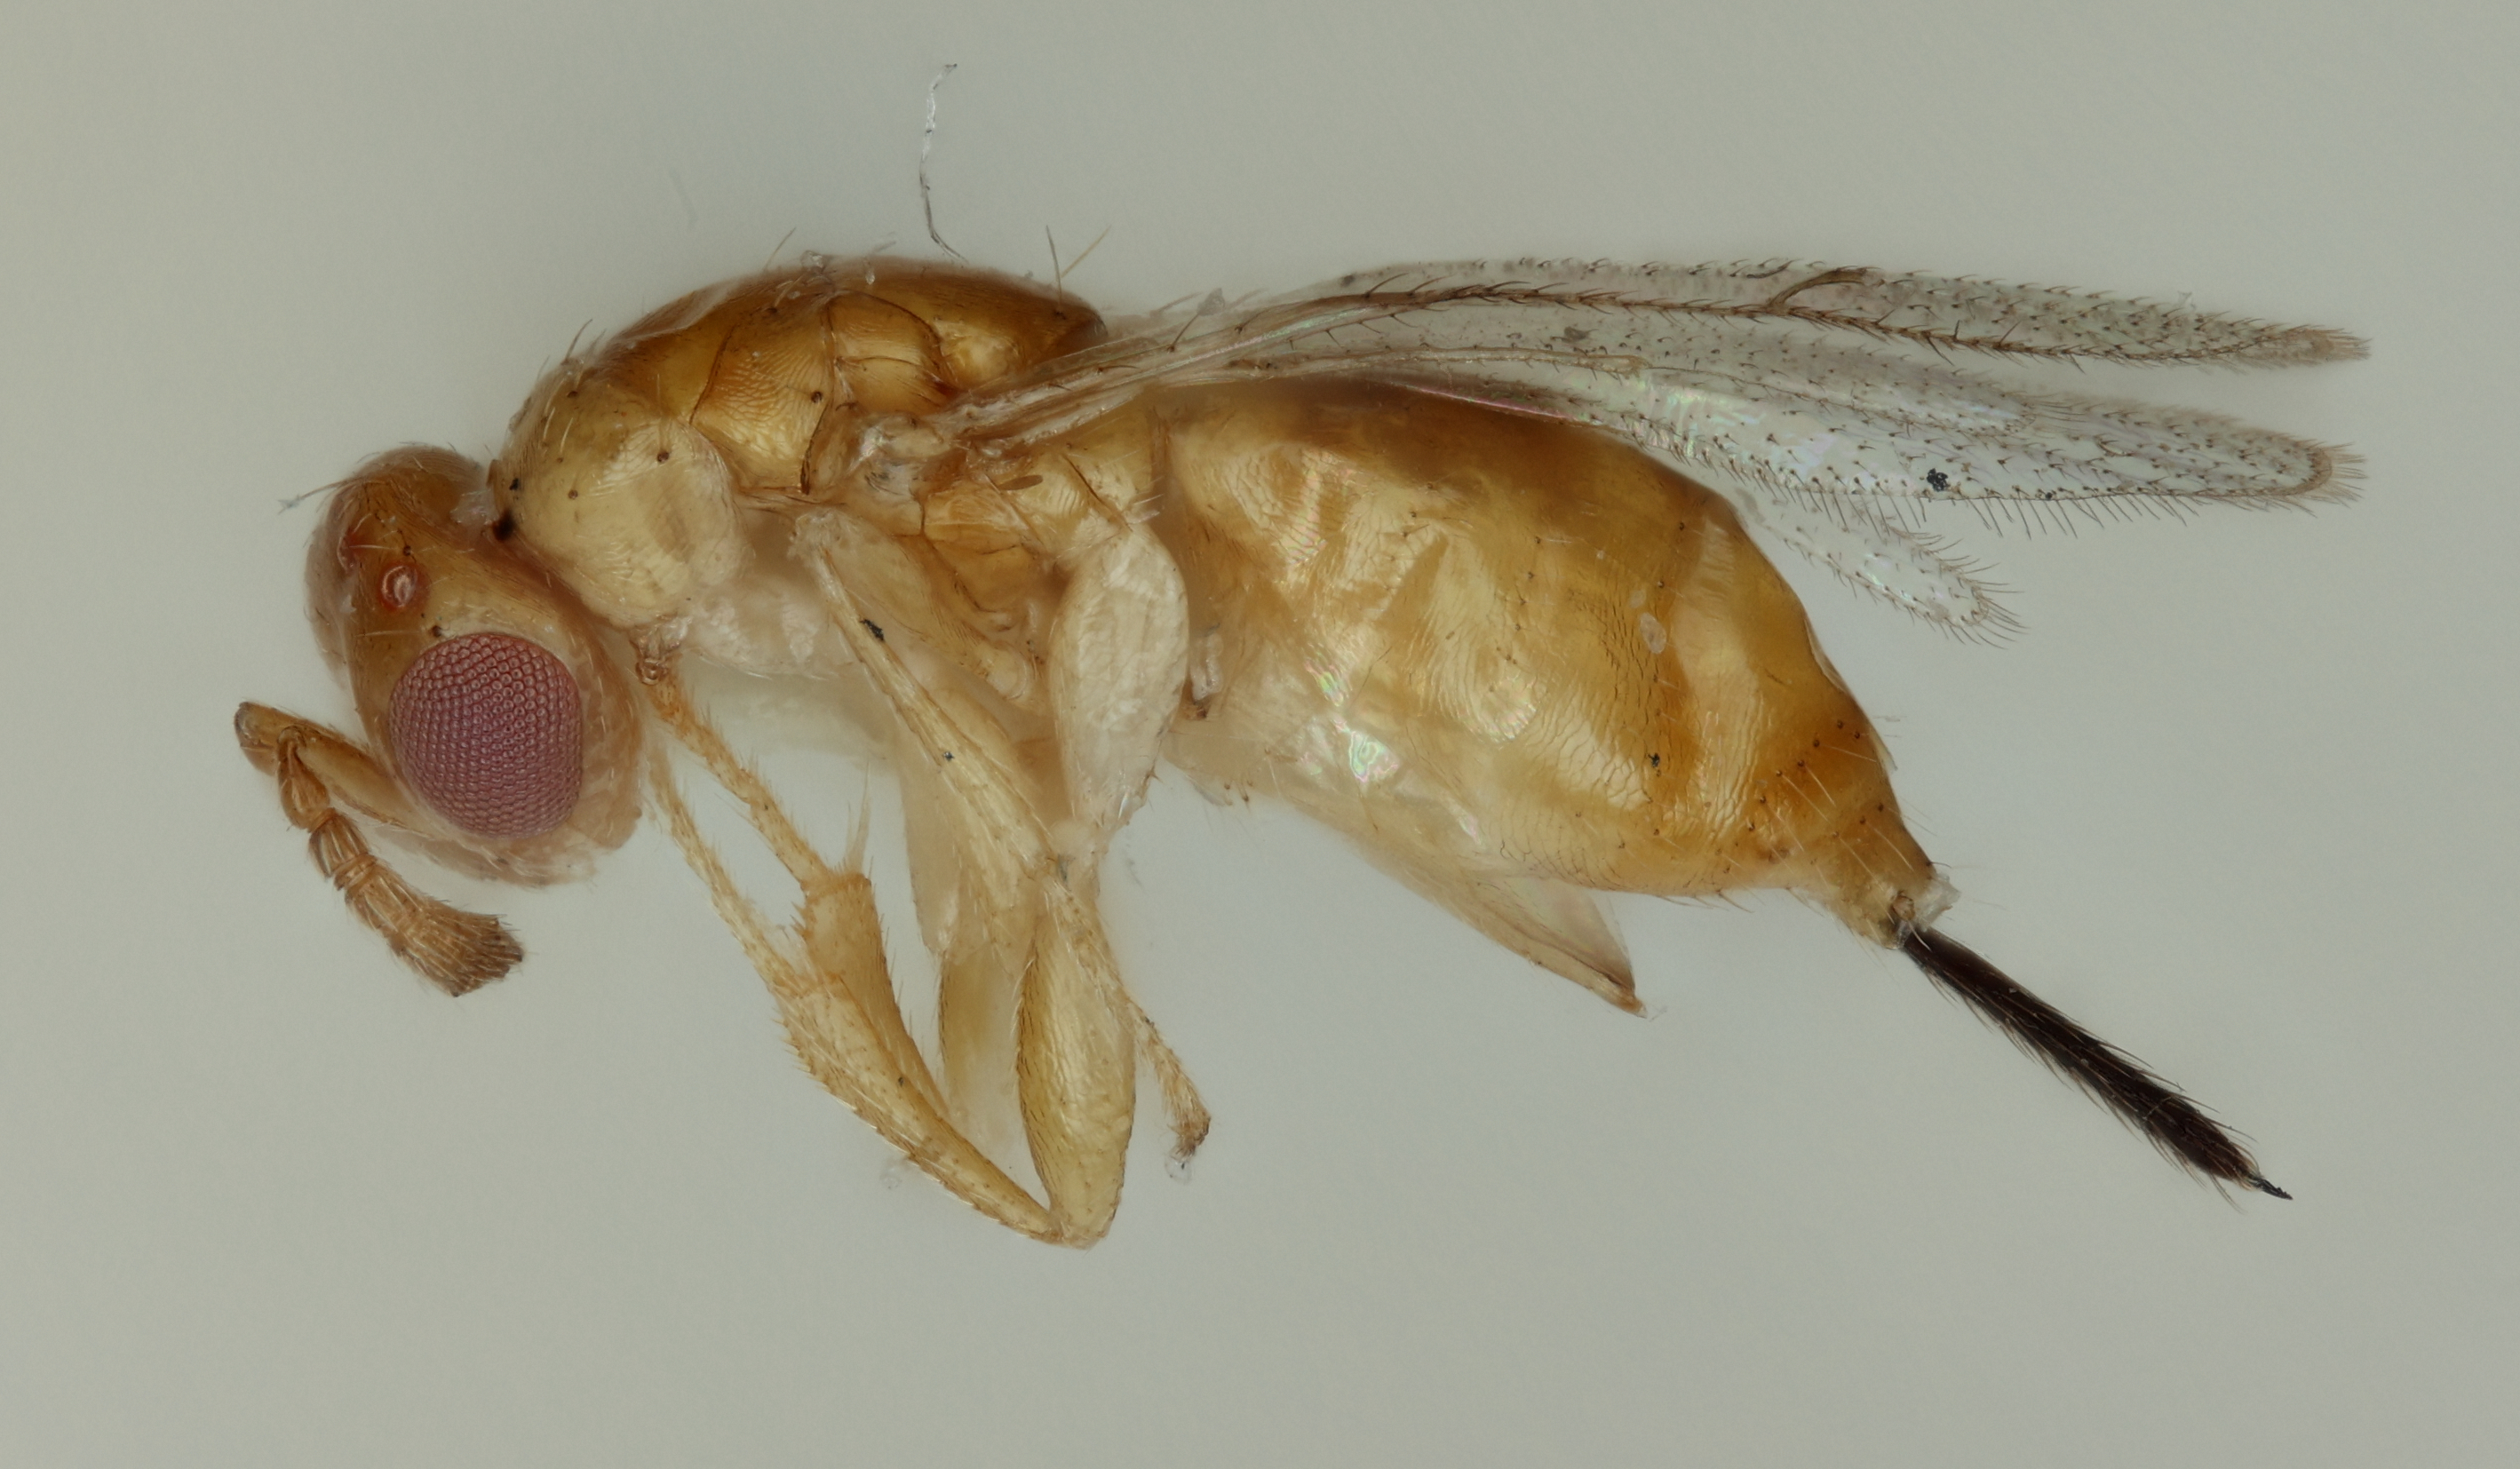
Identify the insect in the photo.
Heterandrium rasplusi
